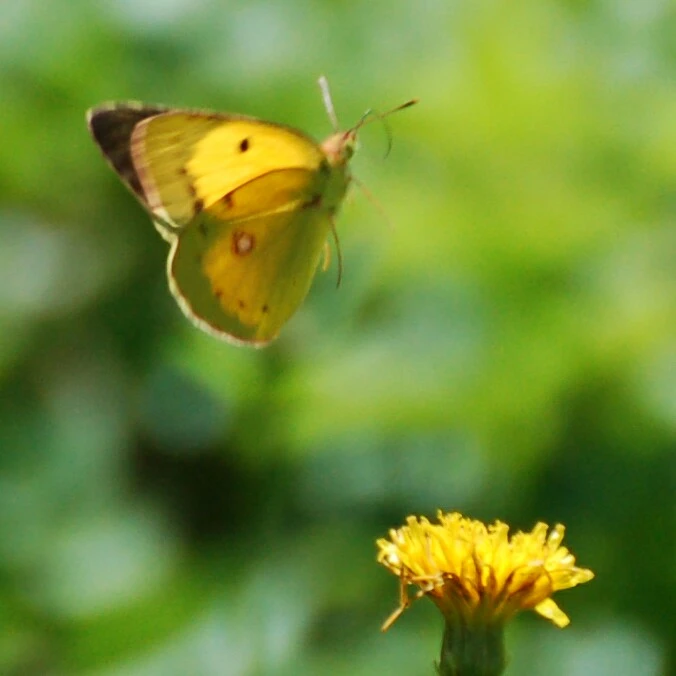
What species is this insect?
Colias croceus
